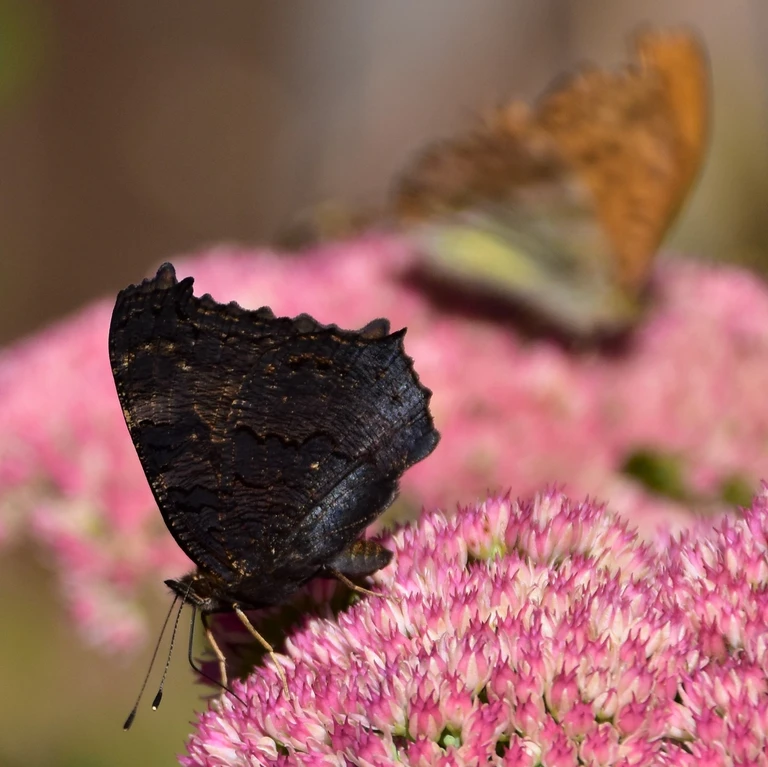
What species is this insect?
Aglais io
